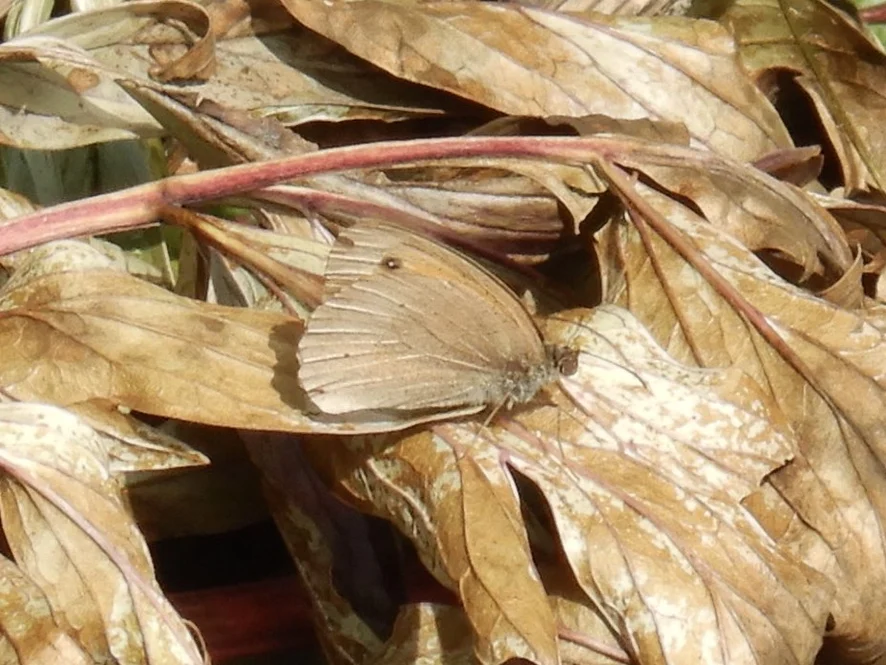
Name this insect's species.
Maniola jurtina
